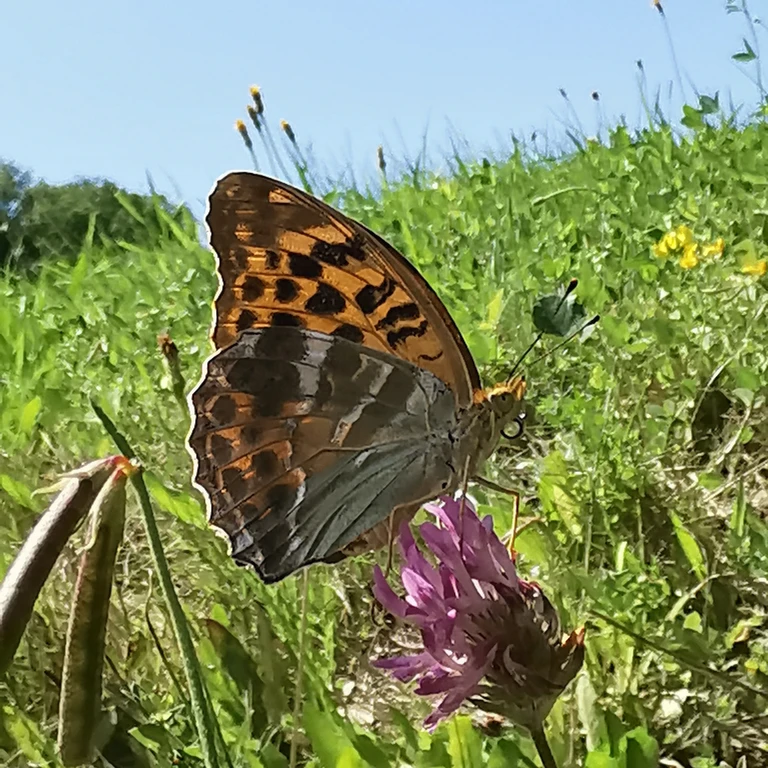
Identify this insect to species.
Argynnis paphia
